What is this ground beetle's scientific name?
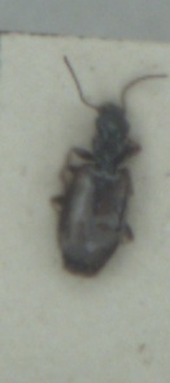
Syntomus obscuroguttatus
